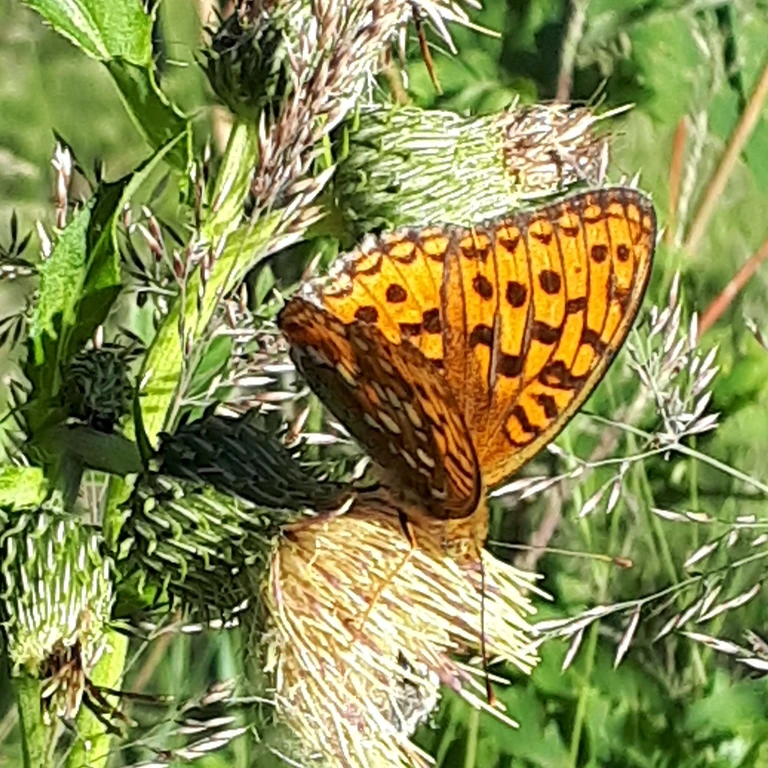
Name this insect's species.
Fabriciana adippe
